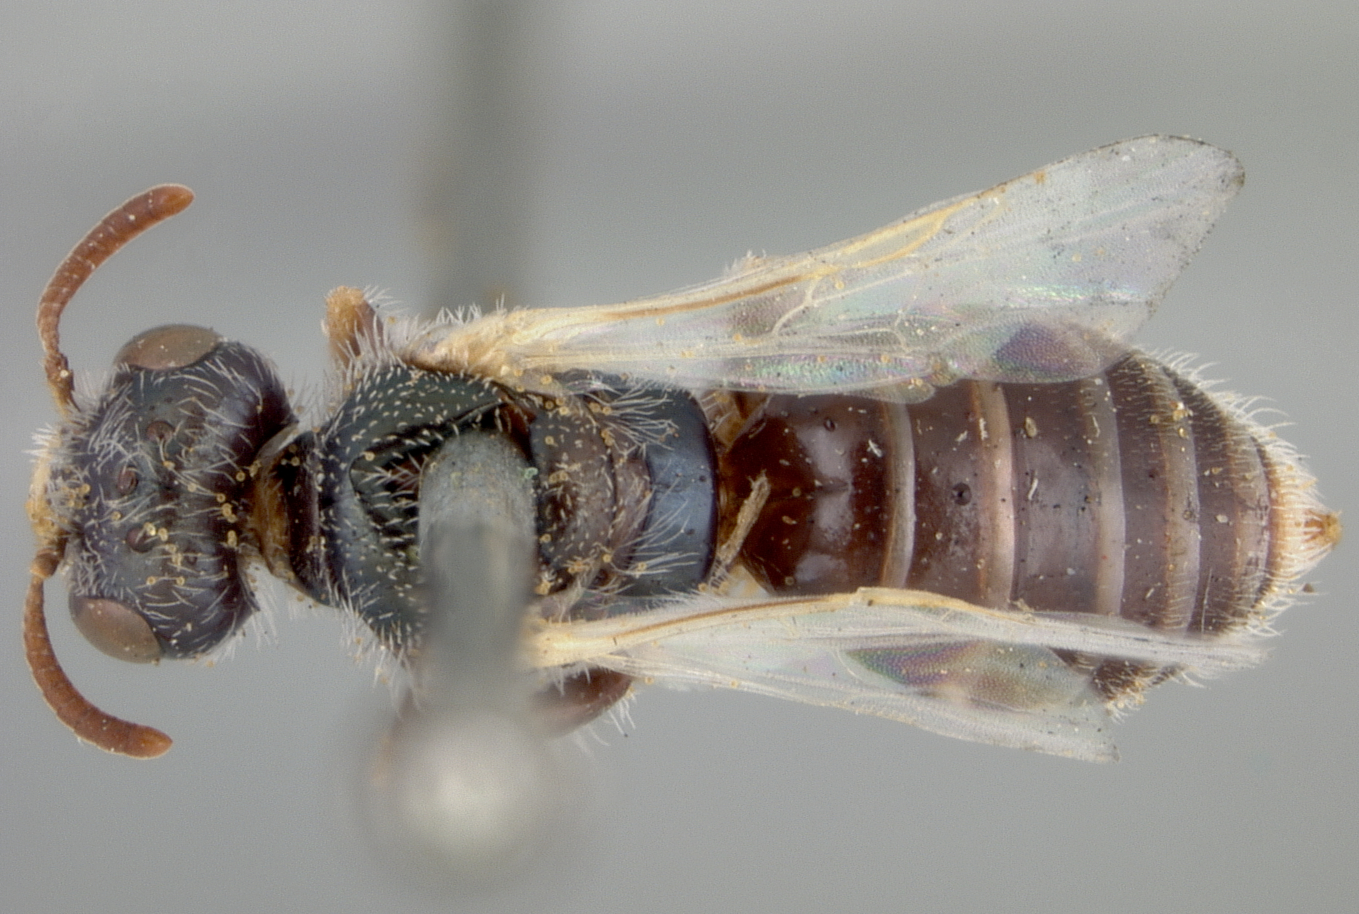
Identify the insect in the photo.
Perdita crawfordi
